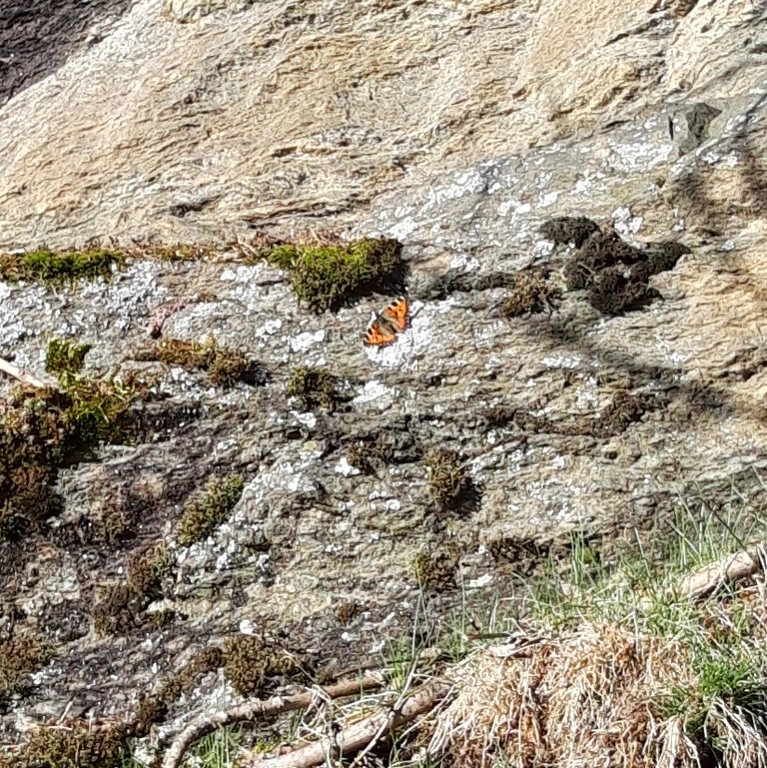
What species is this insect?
Aglais urticae
